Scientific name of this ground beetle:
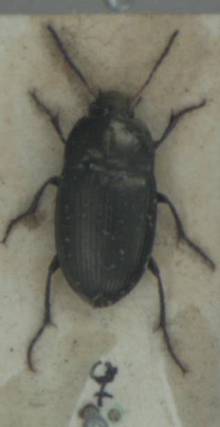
Amara ovata
